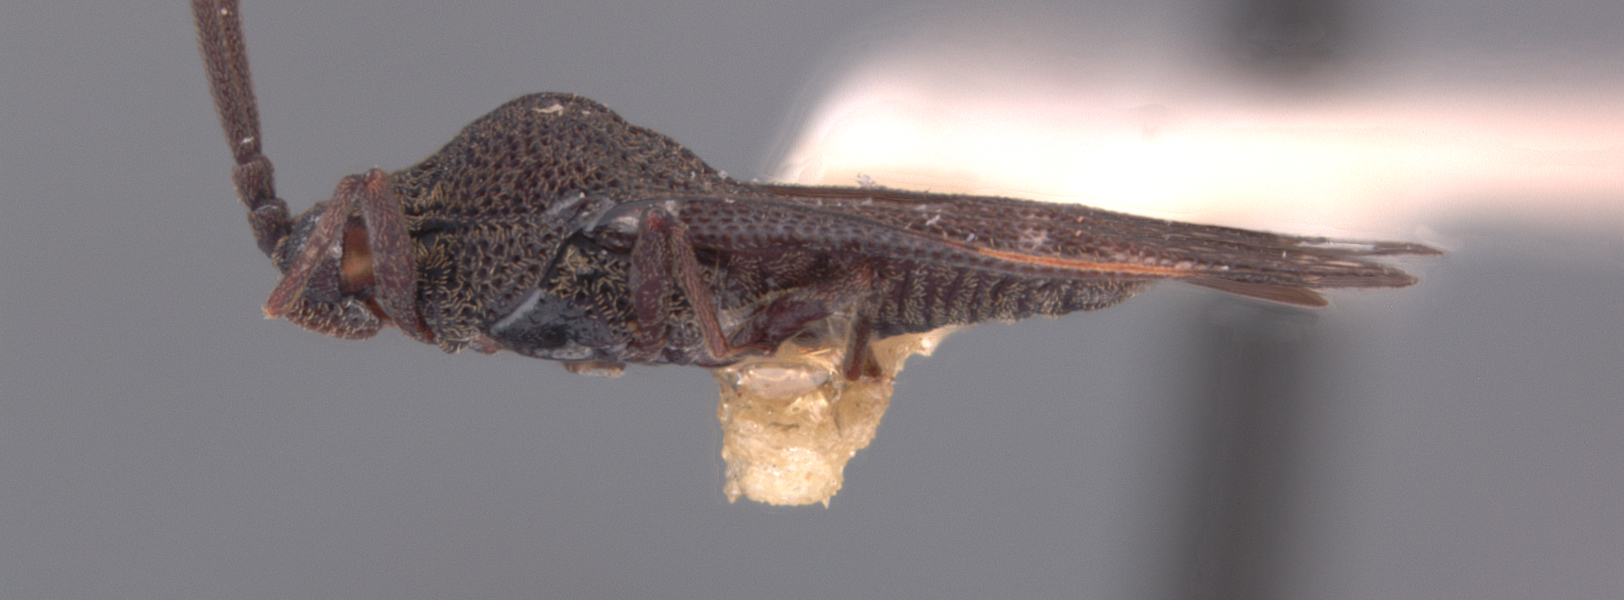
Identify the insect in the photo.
Cromerus gressitti
